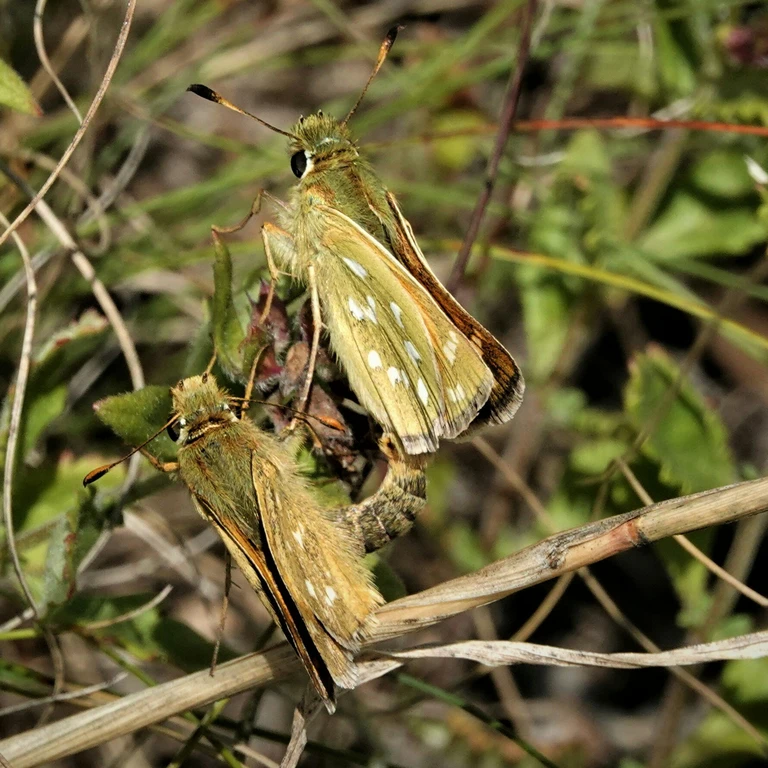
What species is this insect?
Hesperia comma
